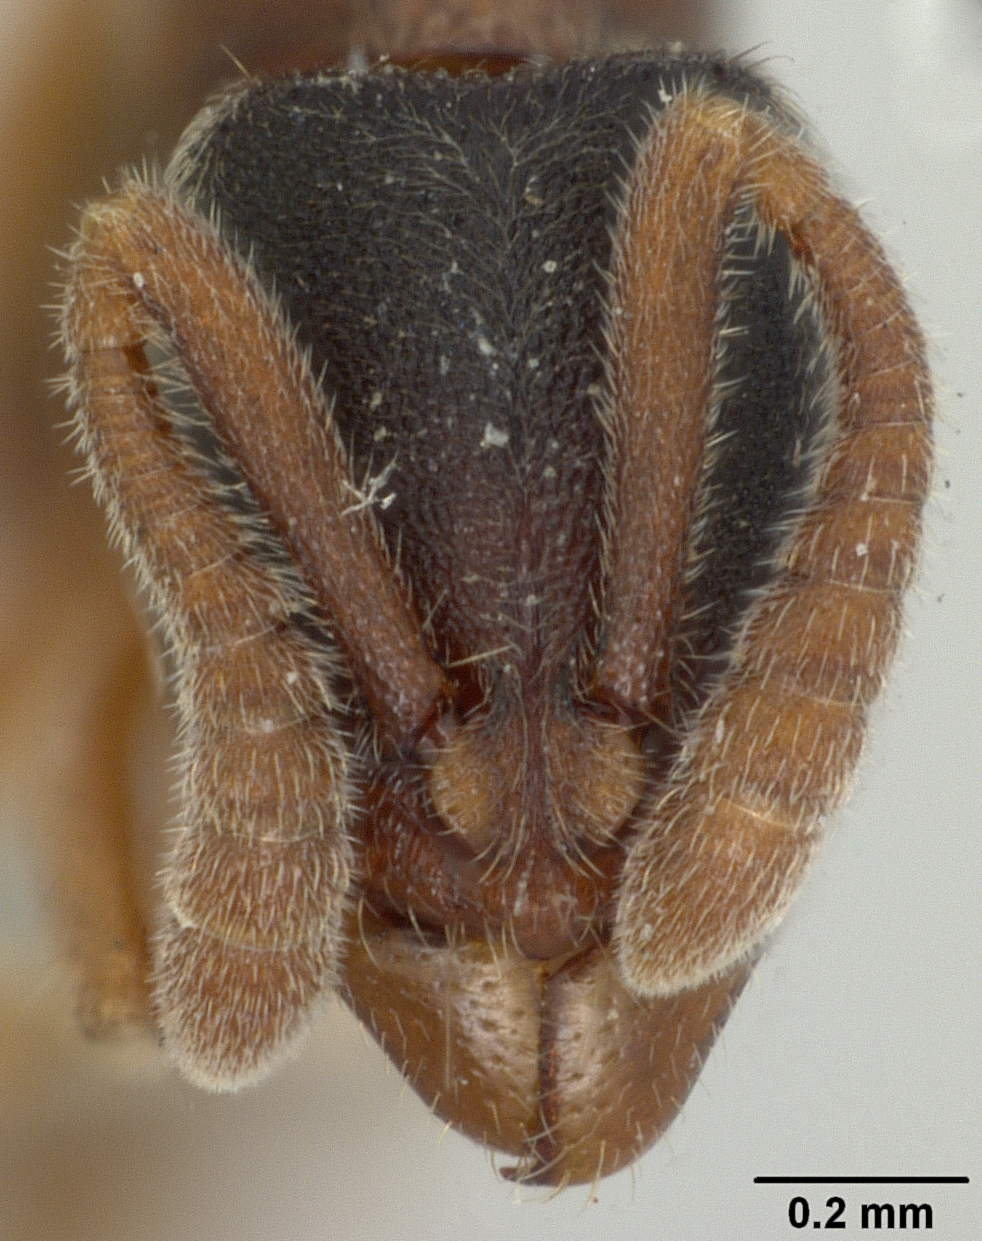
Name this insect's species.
Ponera scabra
